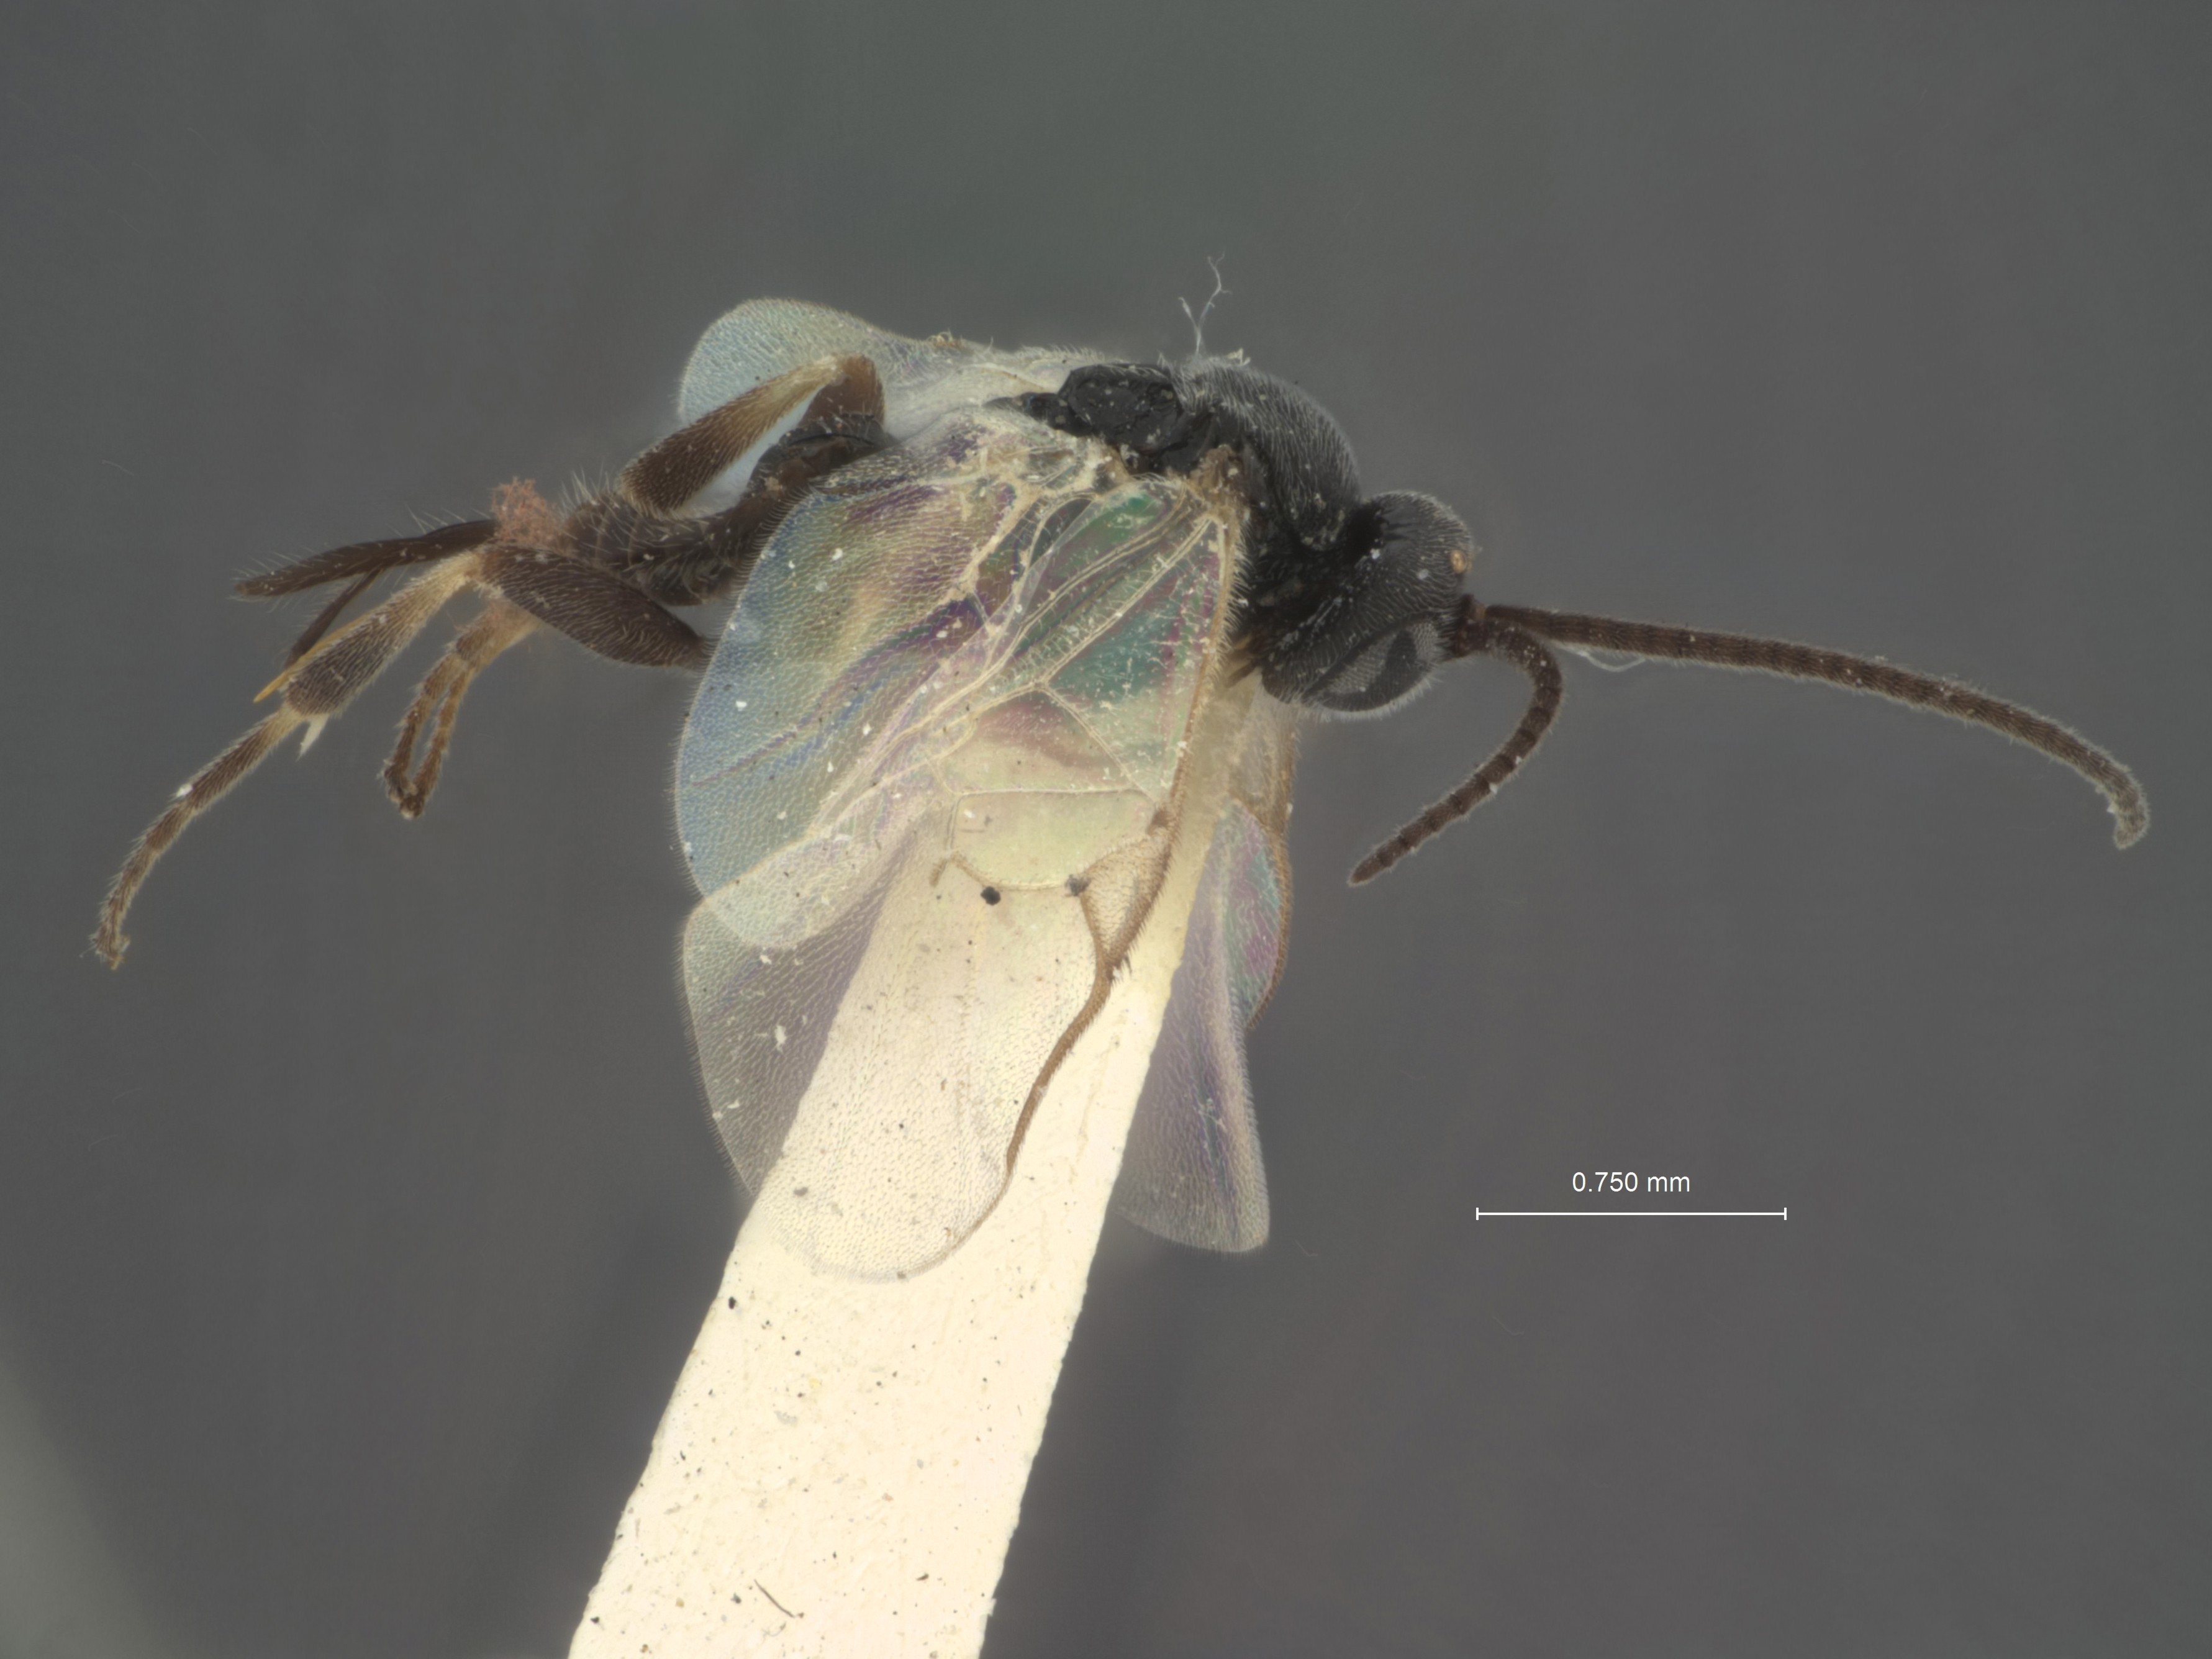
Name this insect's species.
Apanteles taragamae
